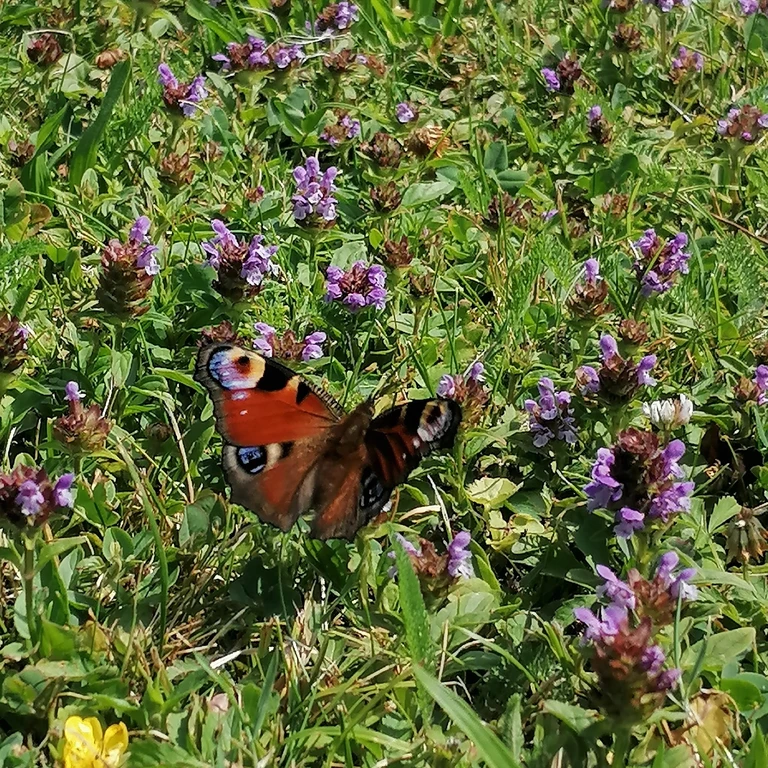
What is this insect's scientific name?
Aglais io
